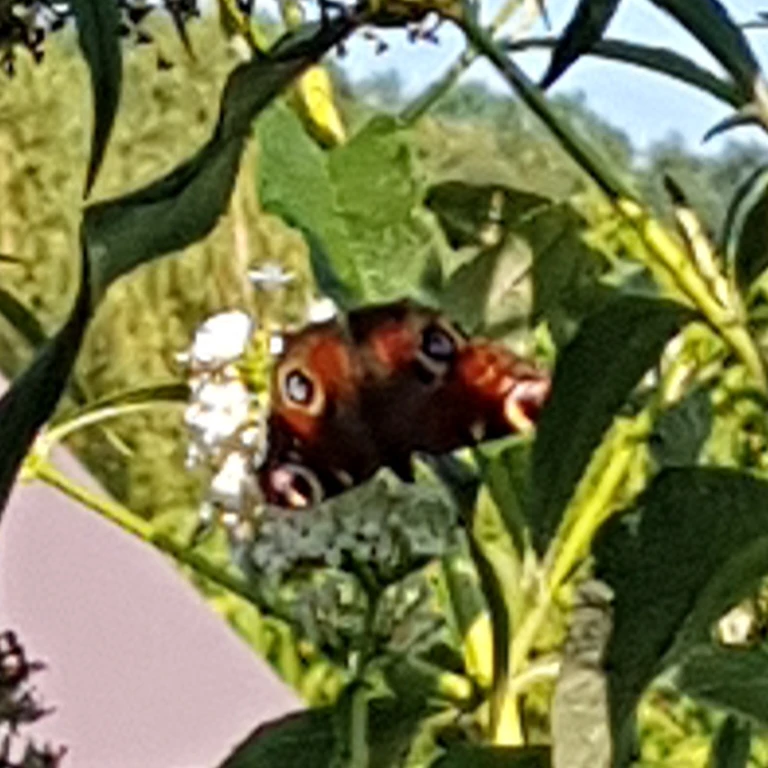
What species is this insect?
Aglais io
